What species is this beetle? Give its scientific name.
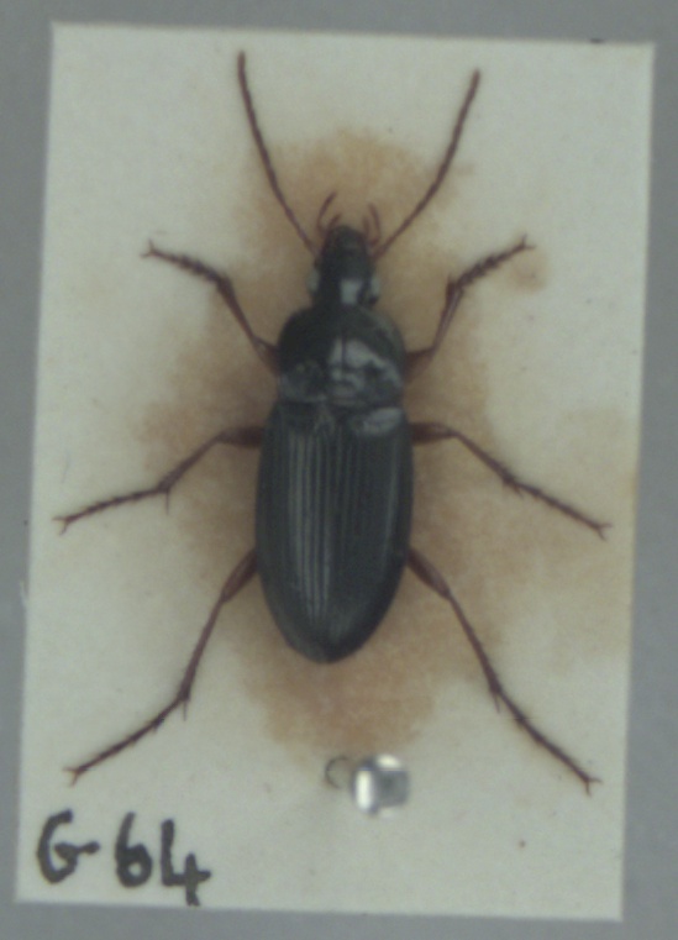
Calathus erratus
